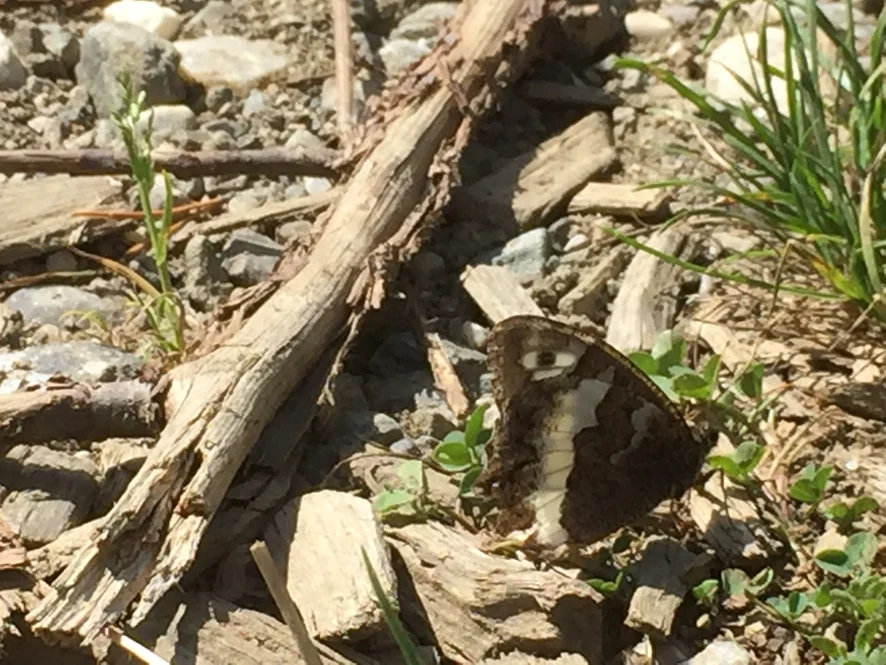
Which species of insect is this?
Brintesia circe
